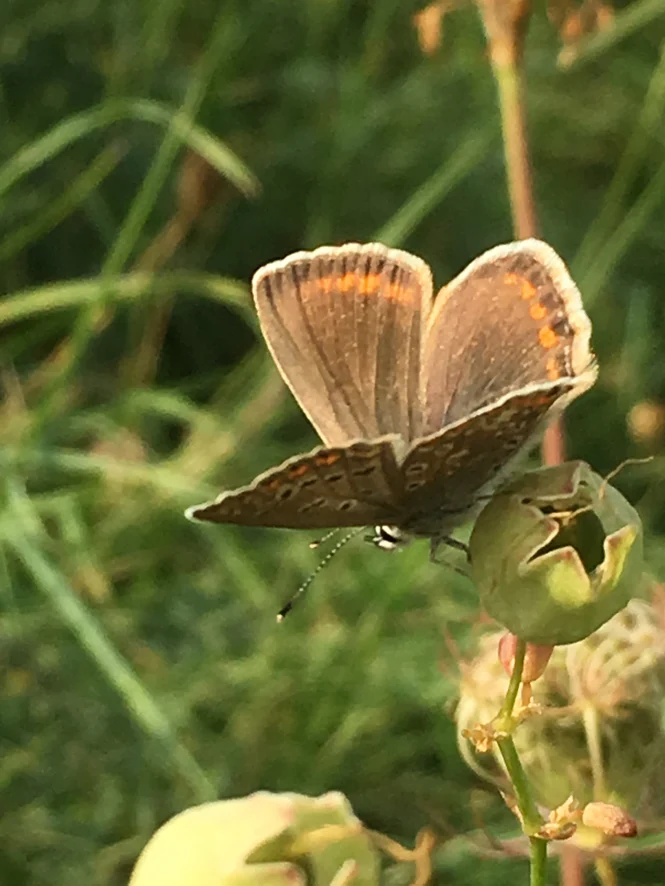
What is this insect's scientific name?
Polyommatus icarus
